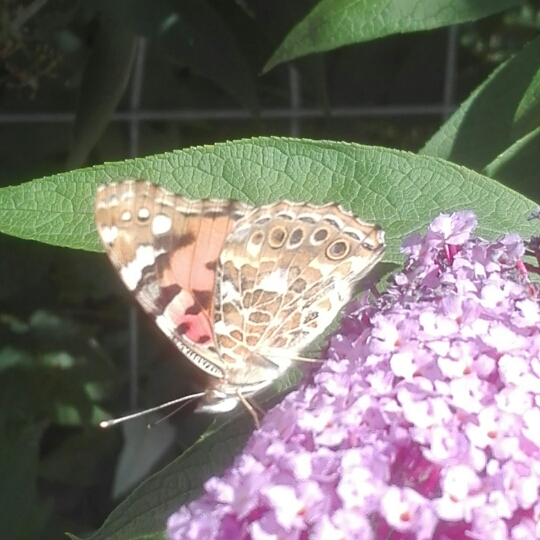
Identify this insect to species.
Vanessa cardui
